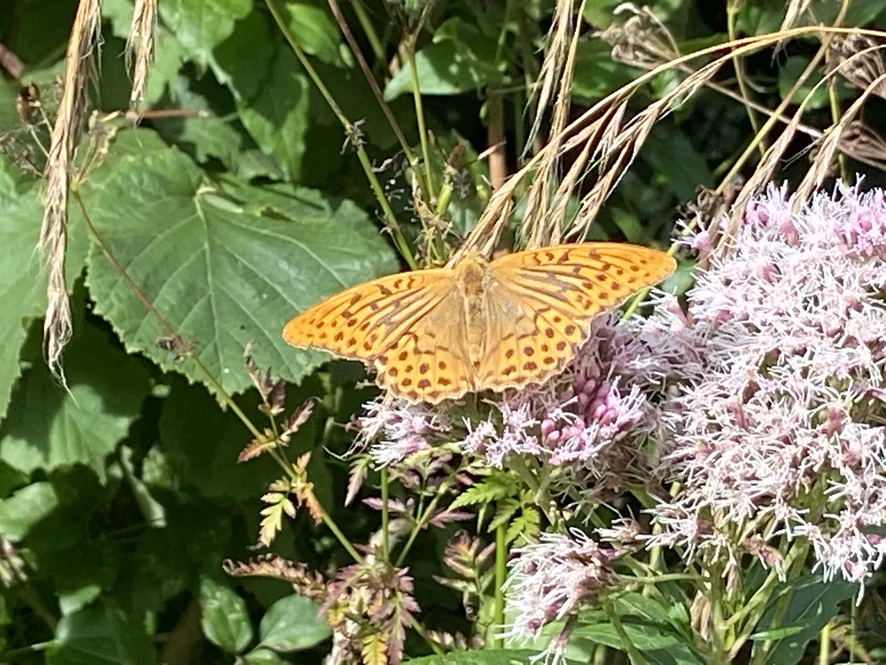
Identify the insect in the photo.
Argynnis paphia
